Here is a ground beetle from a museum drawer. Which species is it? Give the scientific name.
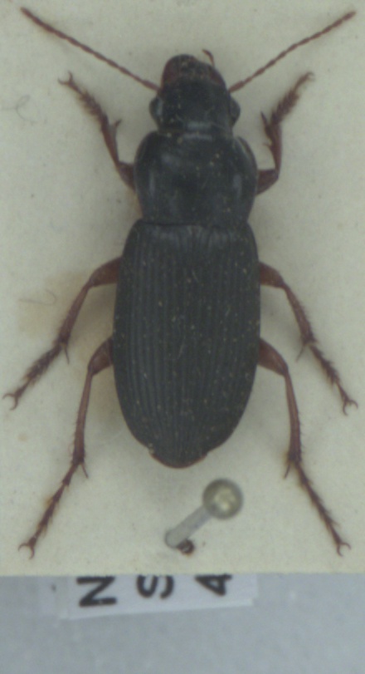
Harpalus rufipes
